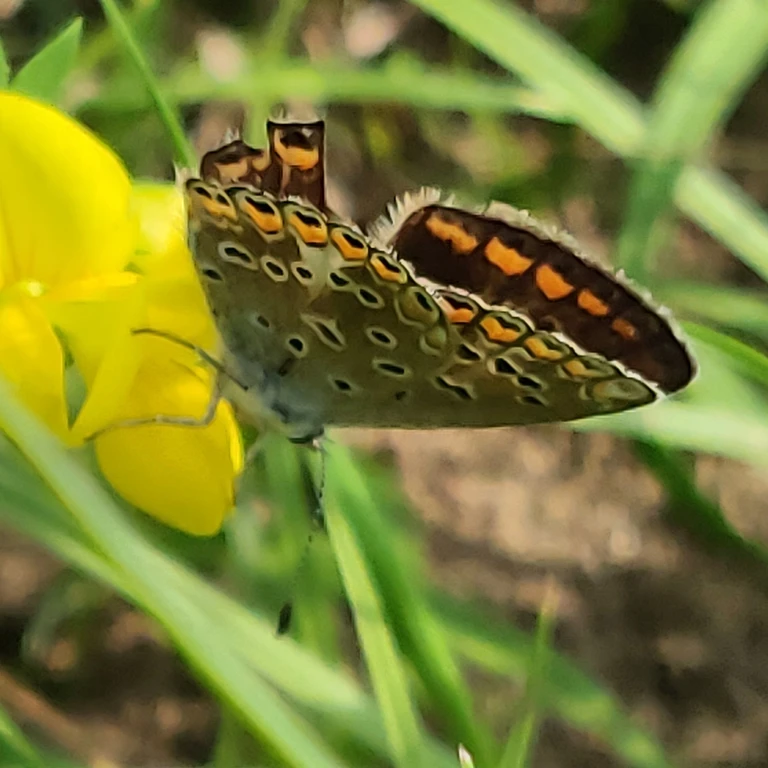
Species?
Polyommatus icarus
